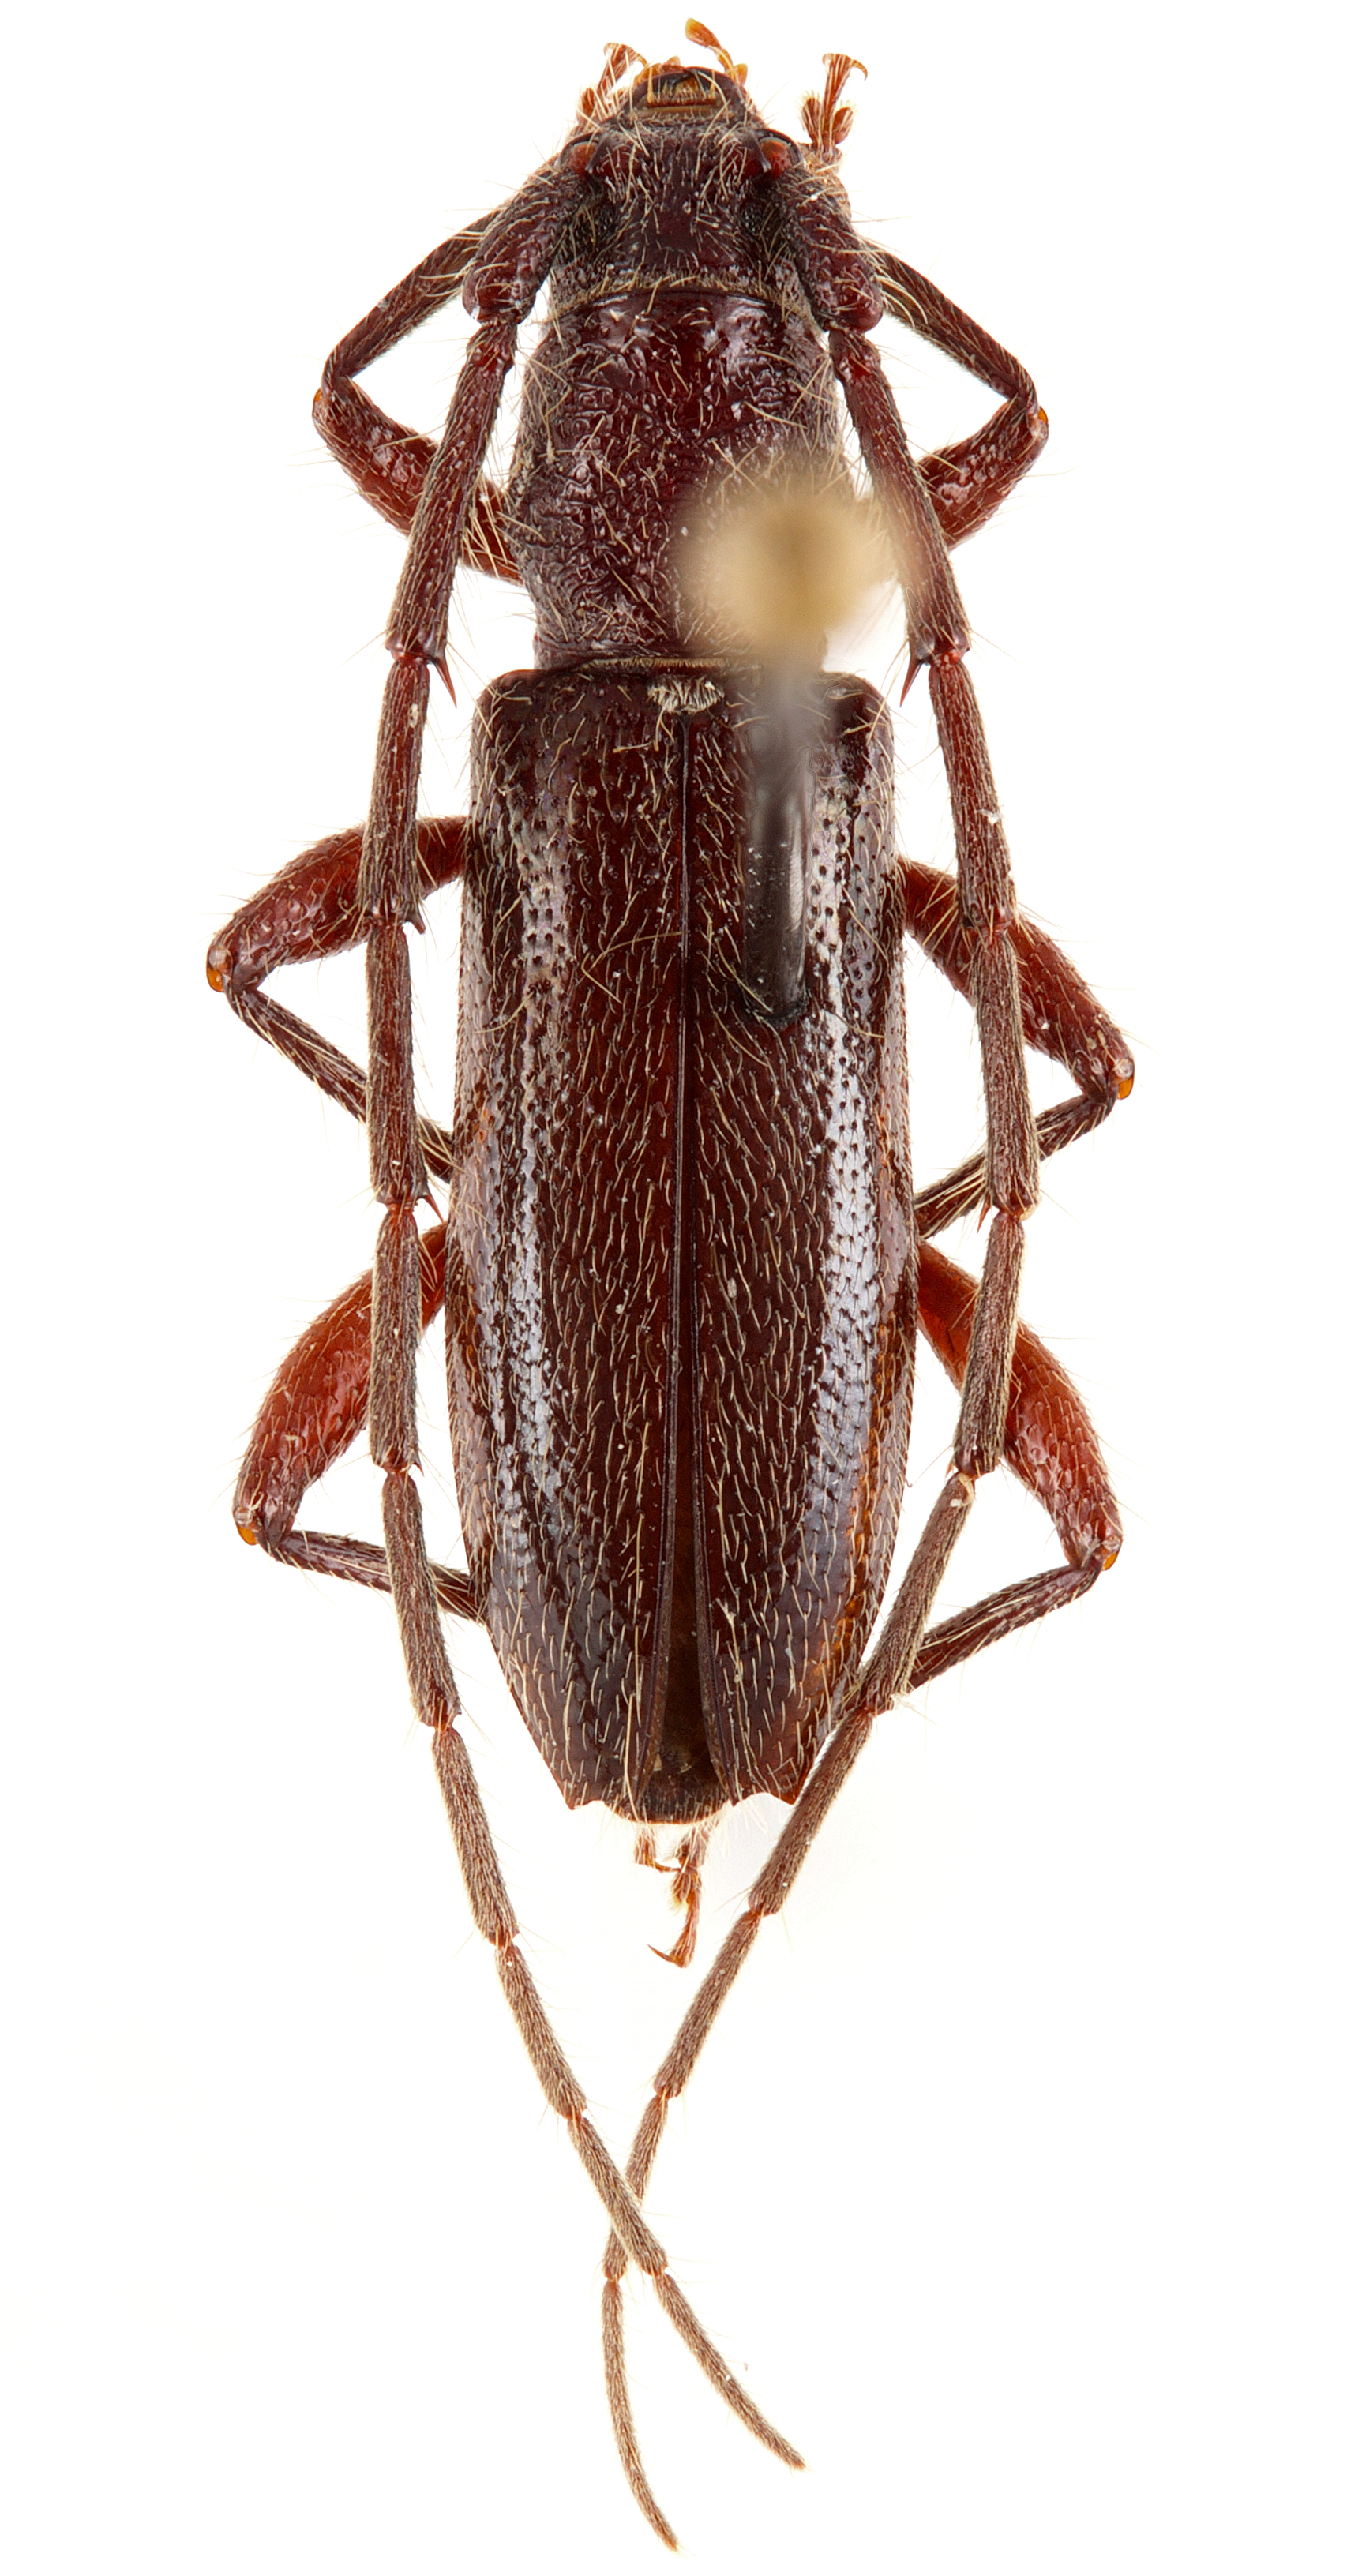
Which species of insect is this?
Metironeus hovorei
